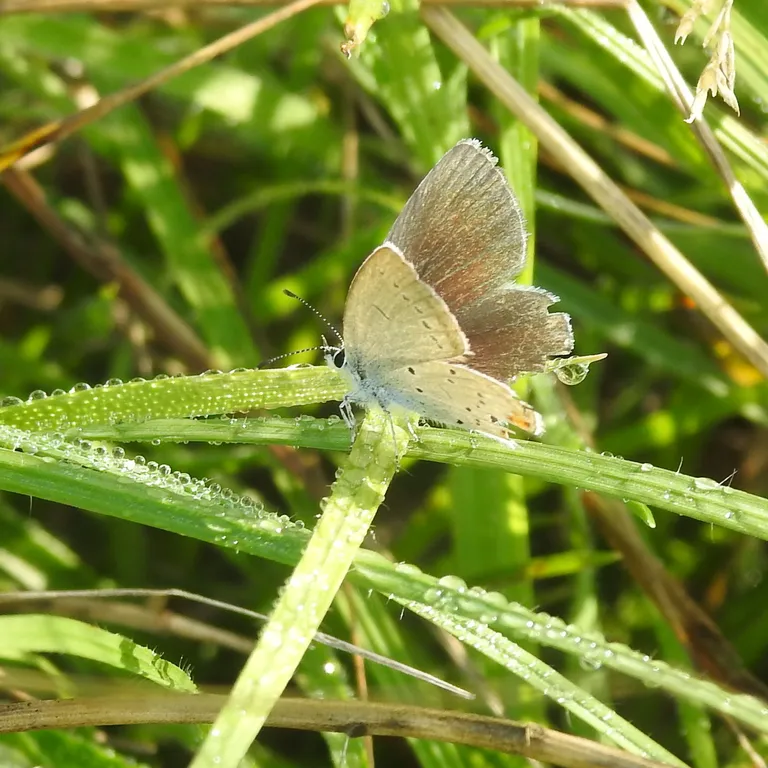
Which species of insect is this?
Cupido argiades (also Elkalyce argiades)
